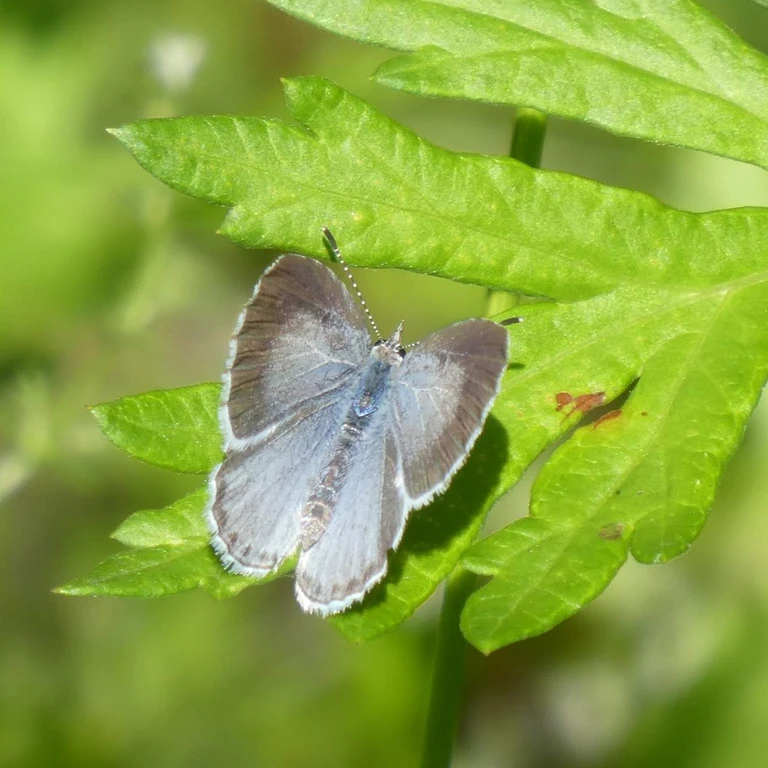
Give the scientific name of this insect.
Celastrina argiolus
